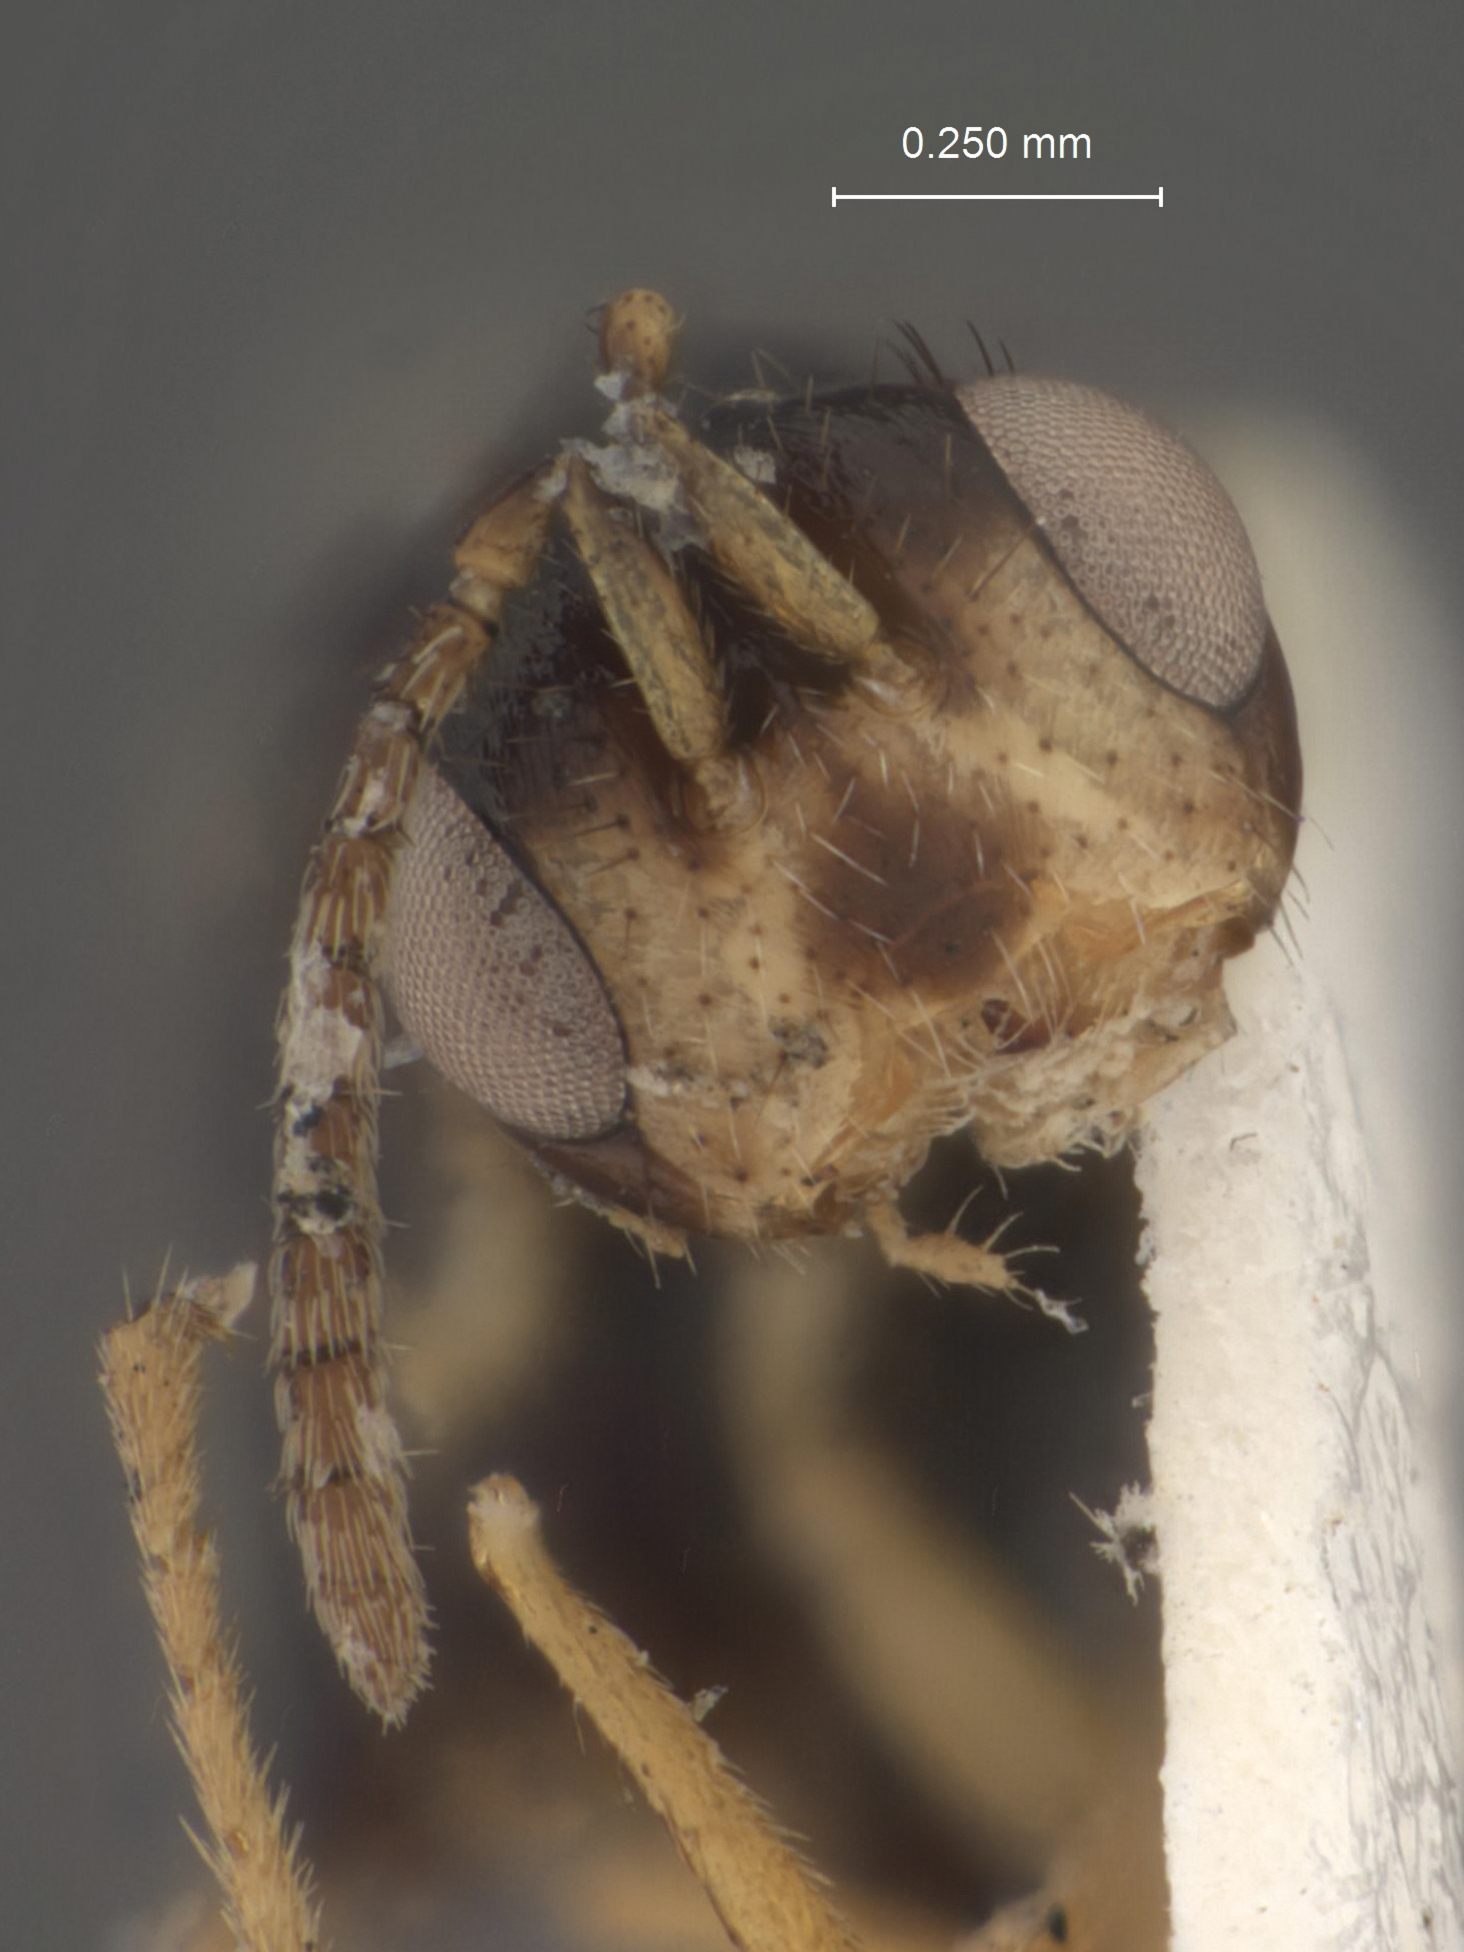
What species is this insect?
Megastigmus piceae
